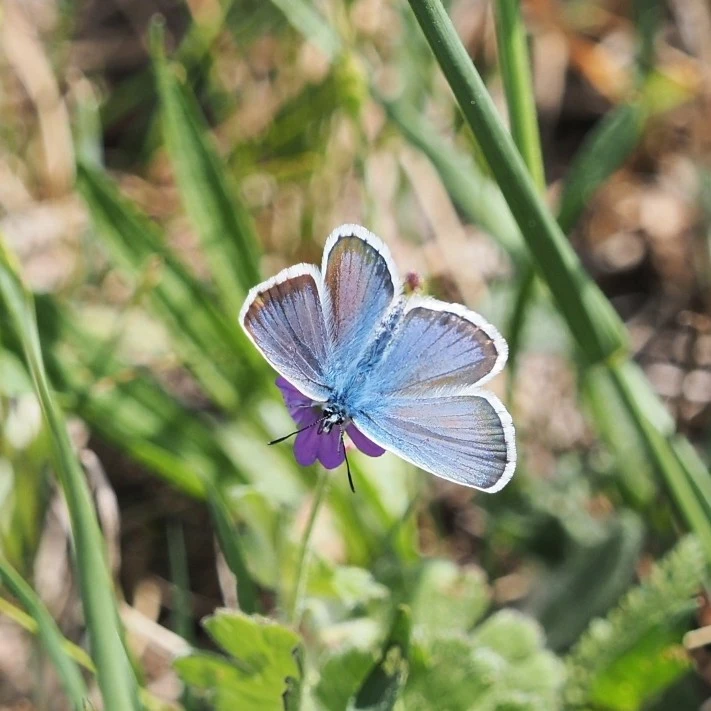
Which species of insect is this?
Plebejus argus
